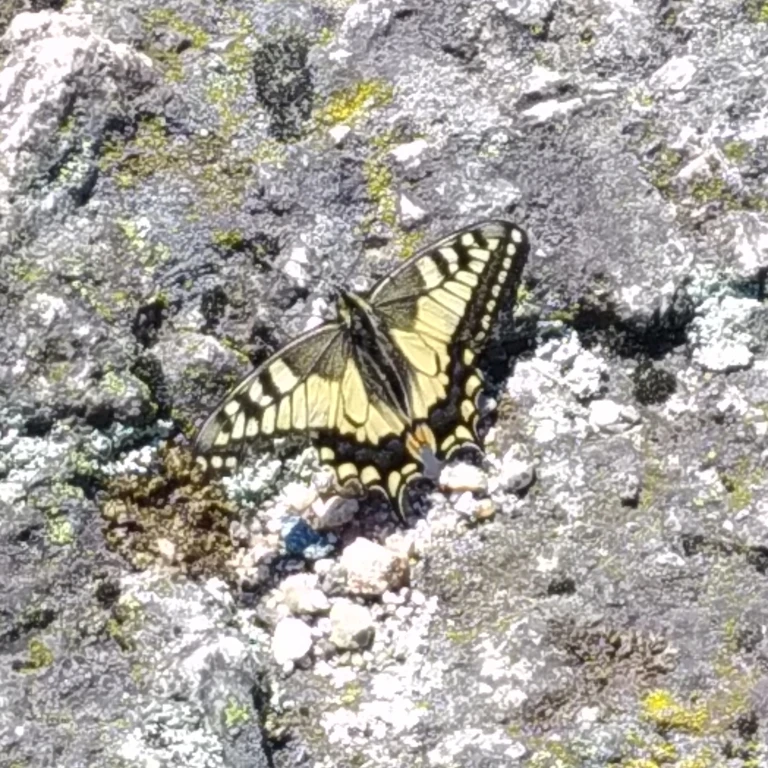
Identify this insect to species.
Papilio machaon
